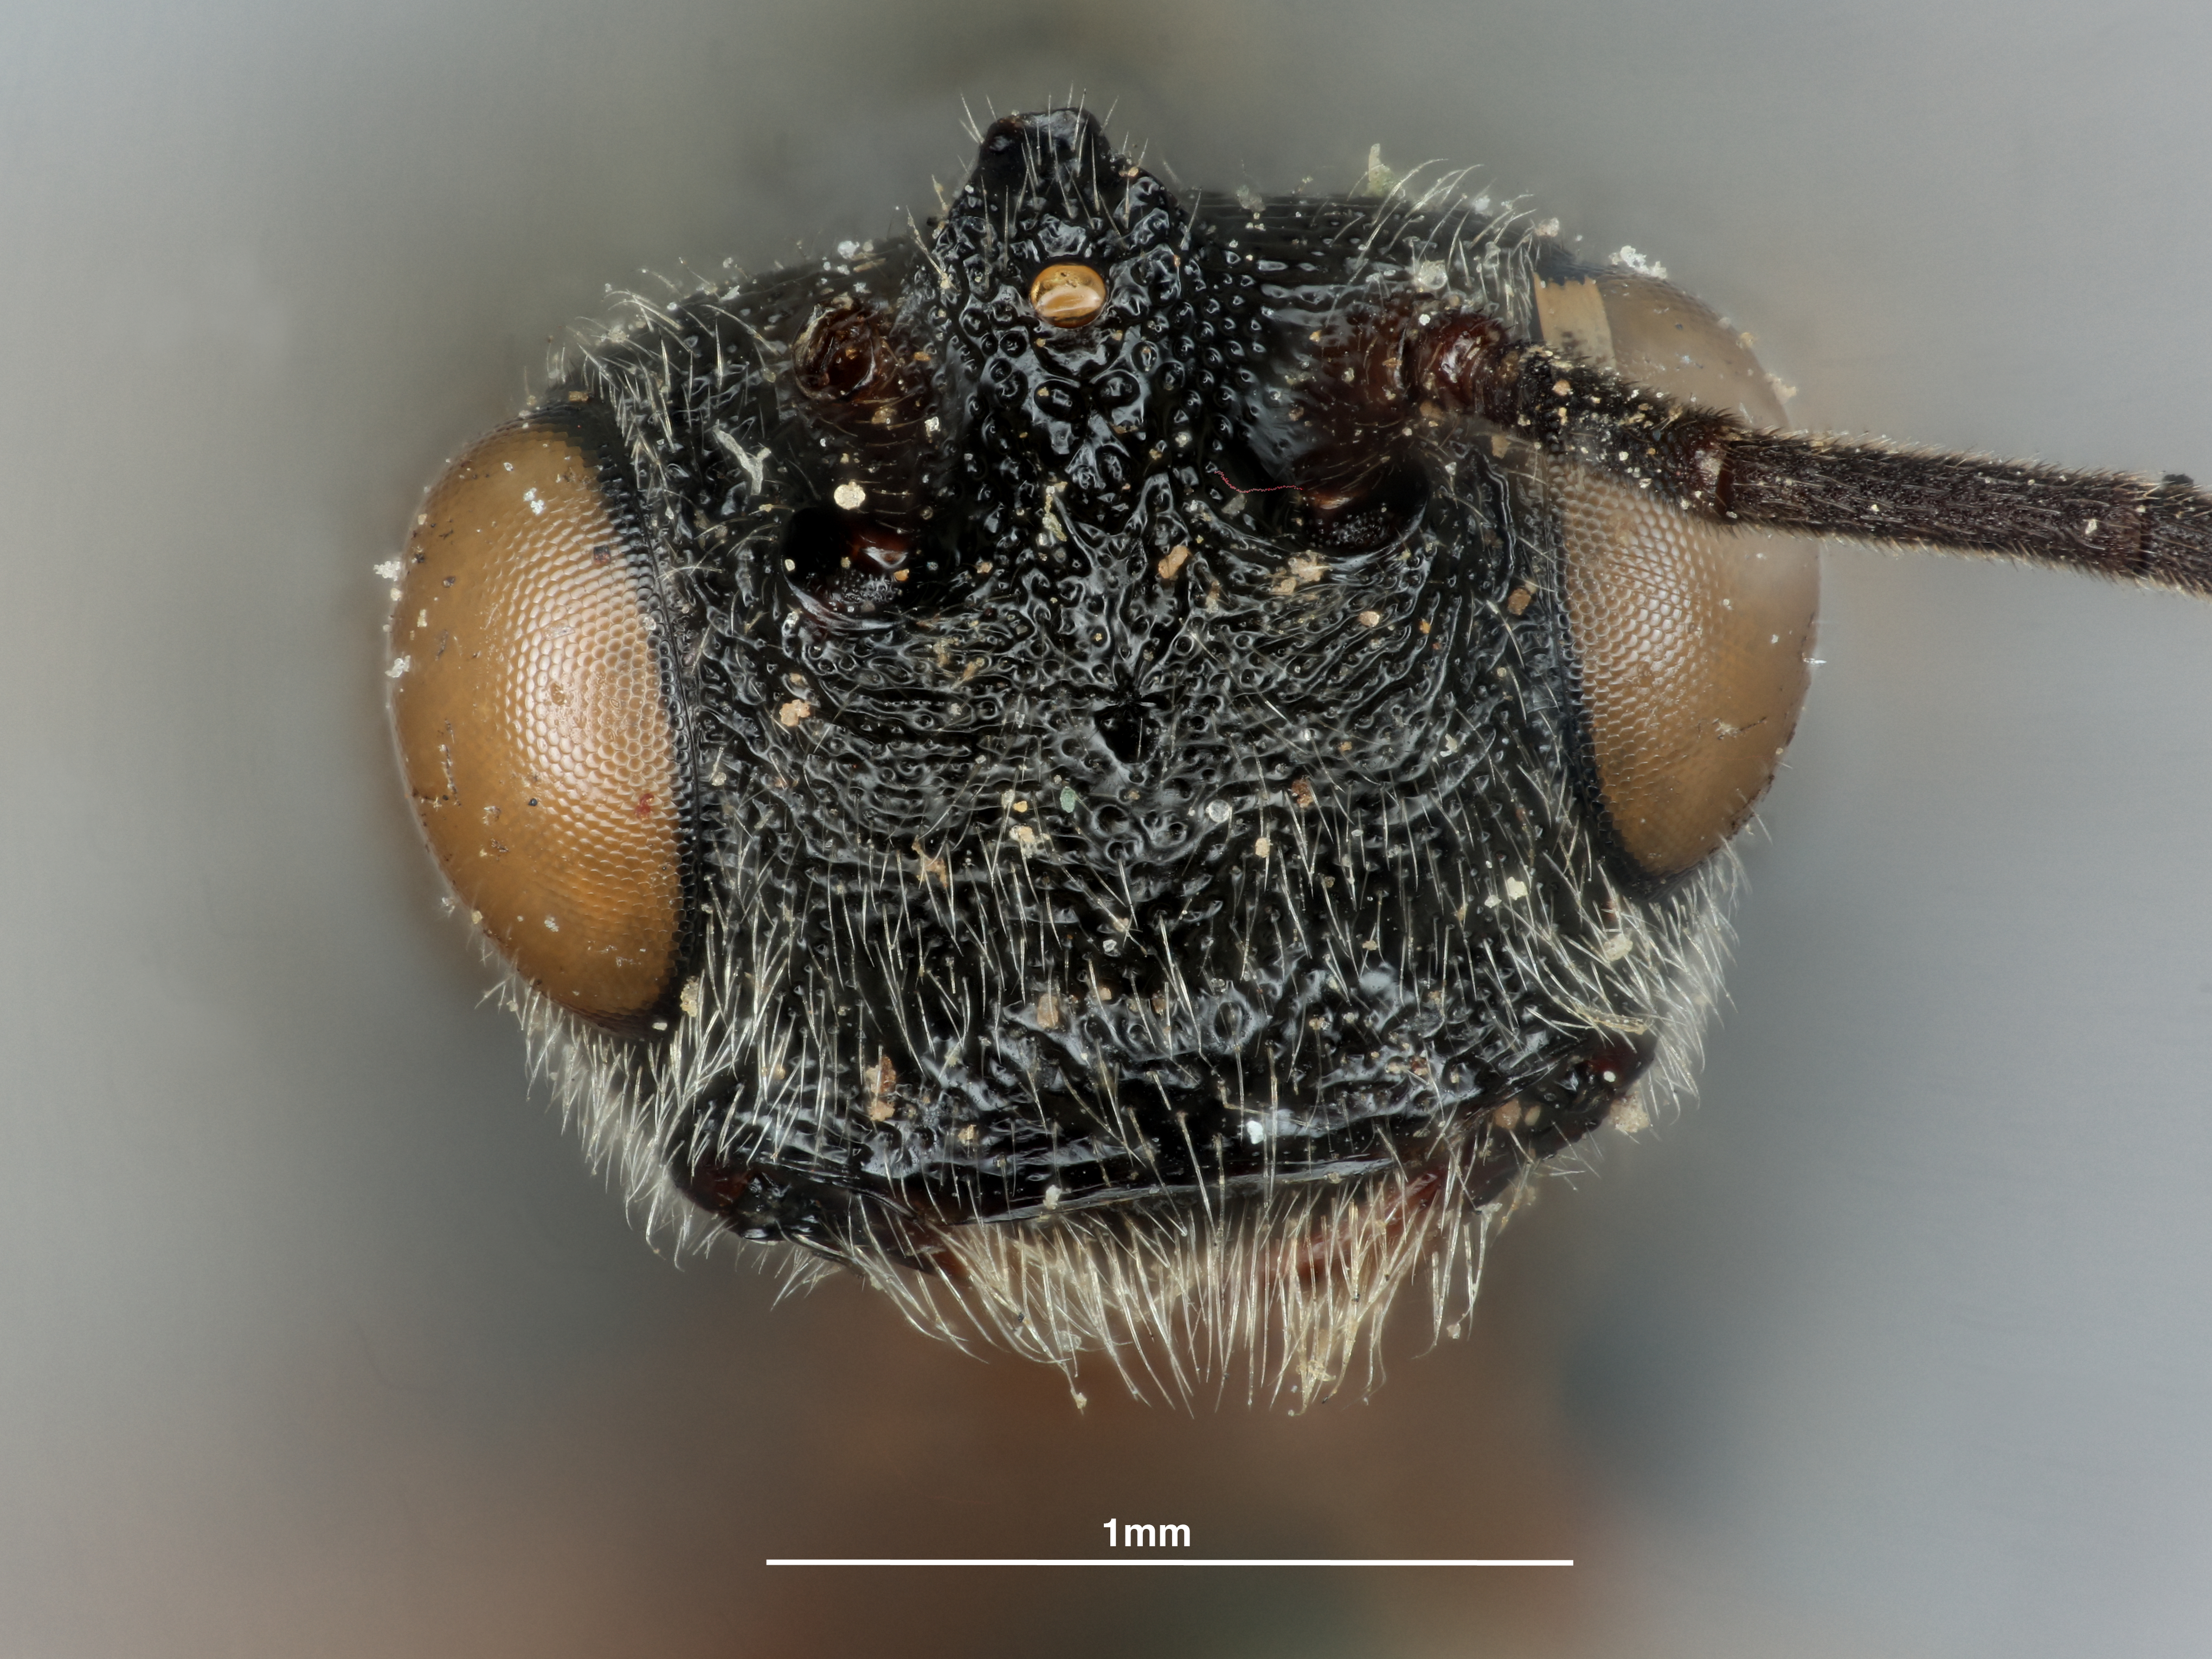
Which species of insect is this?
Urosigalphus armatus
